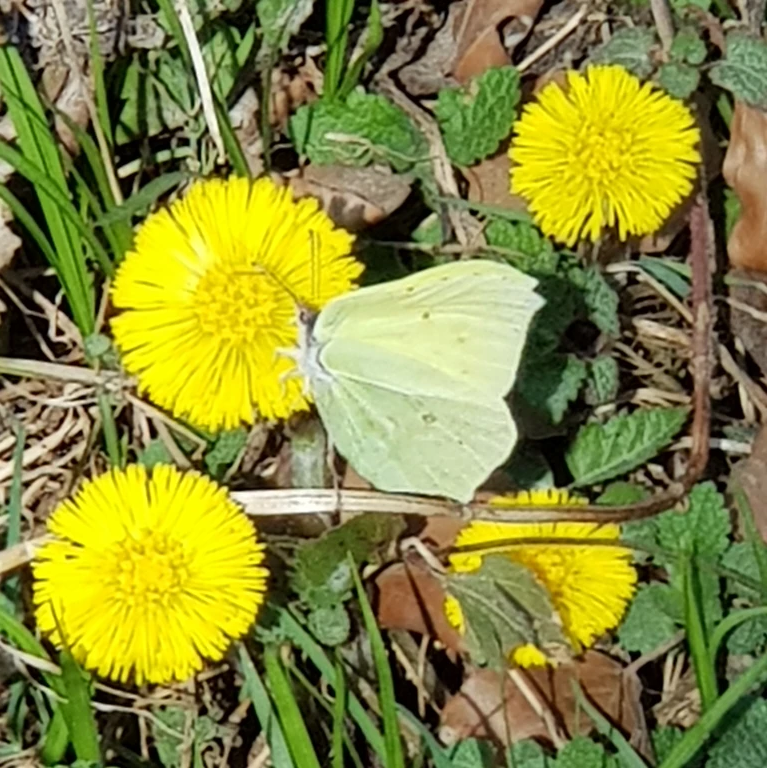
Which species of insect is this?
Gonepteryx rhamni
